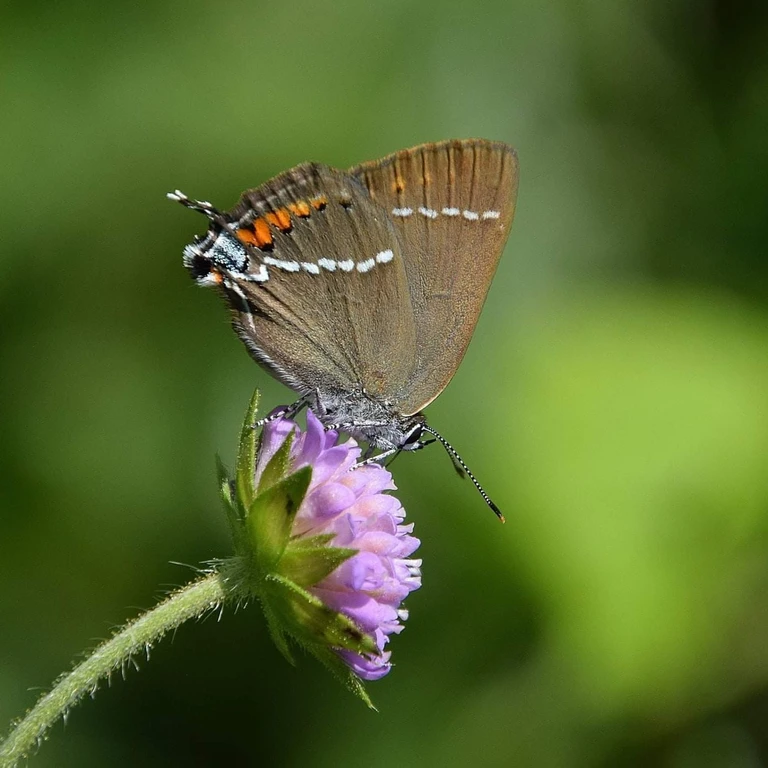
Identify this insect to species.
Satyrium spini (also Tuttiola spini)
